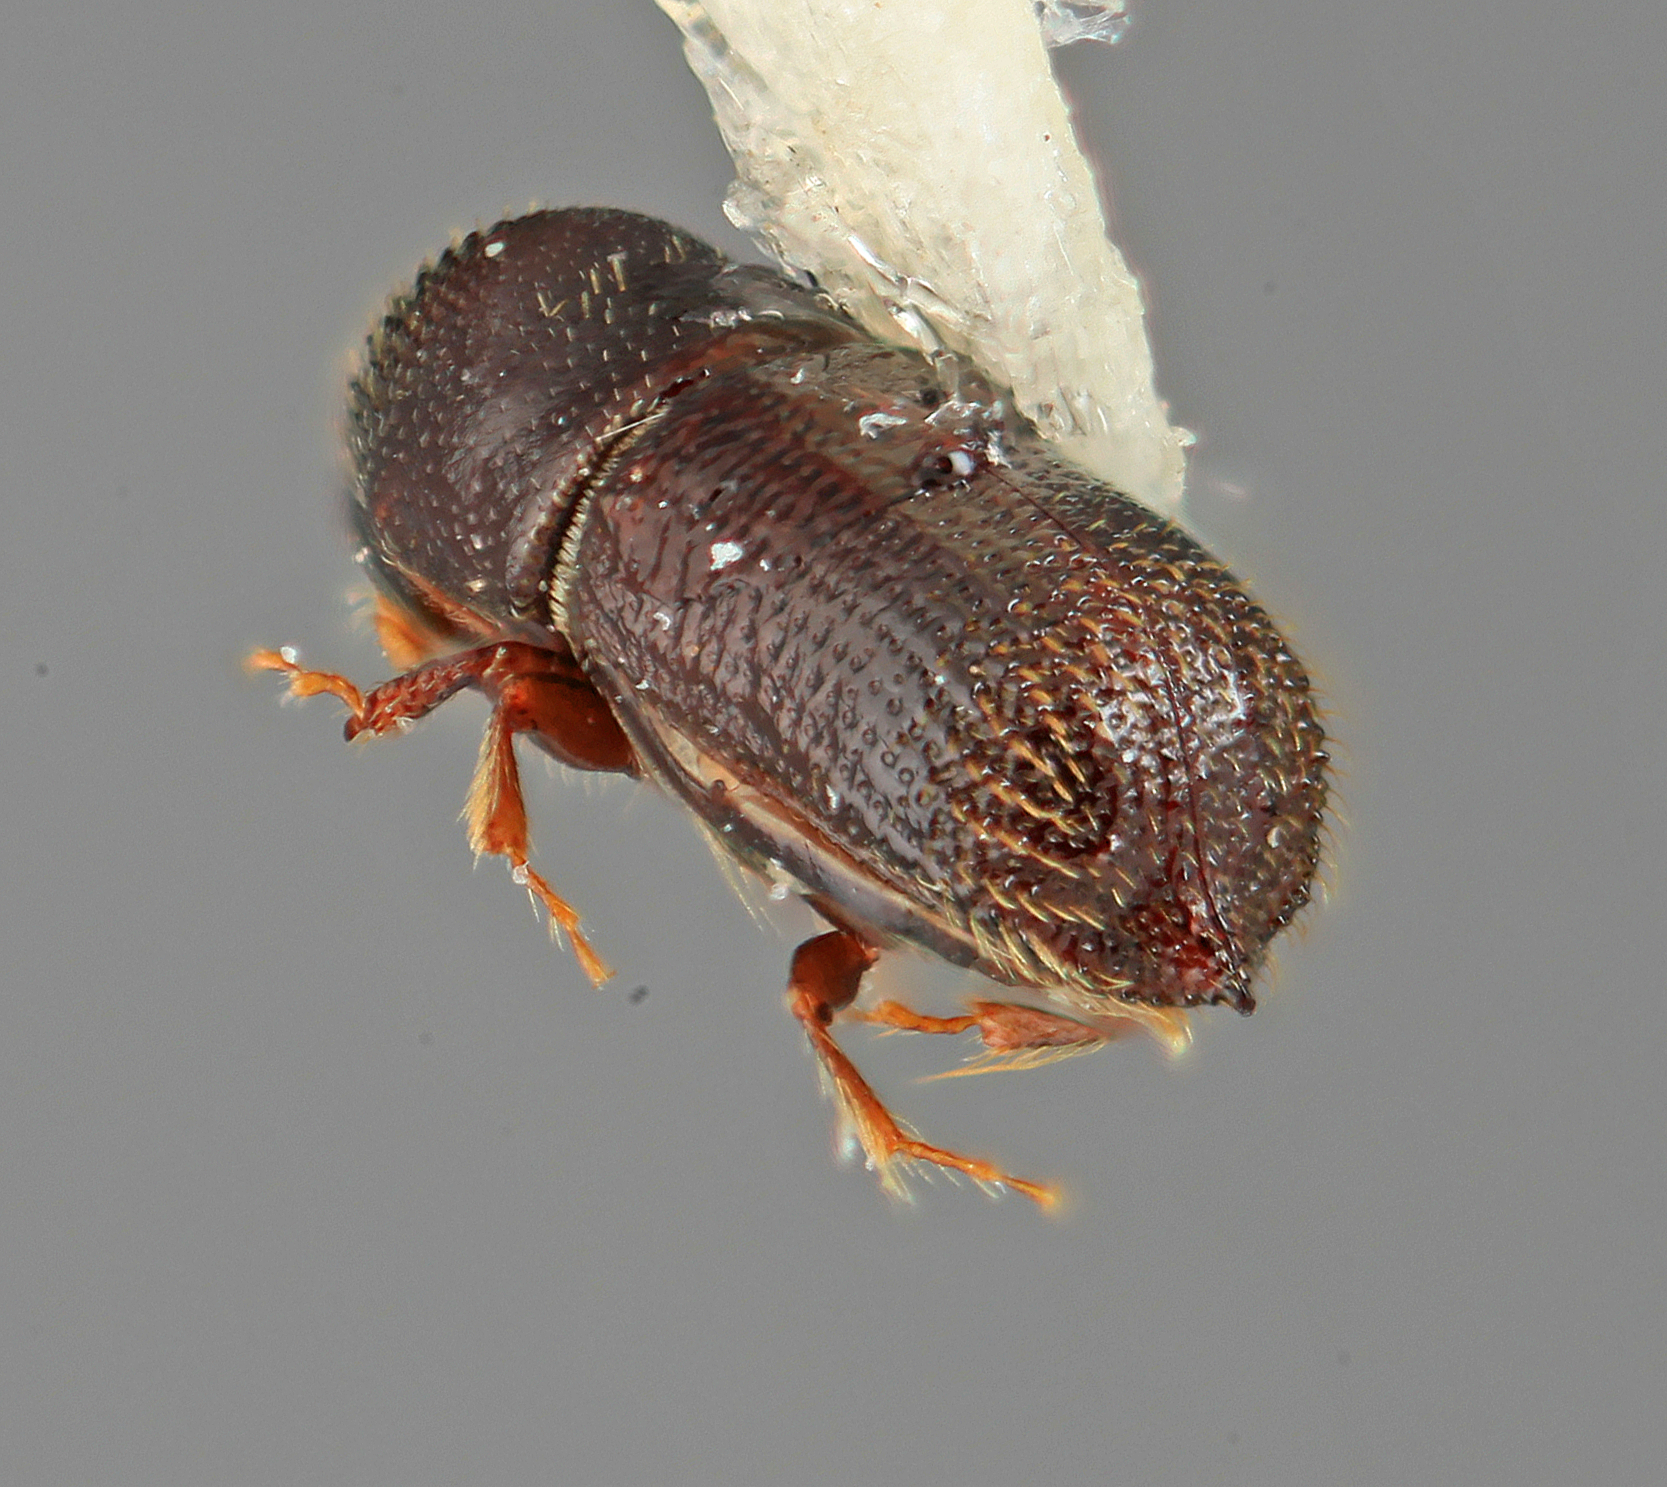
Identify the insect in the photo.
Hylocurus minor
